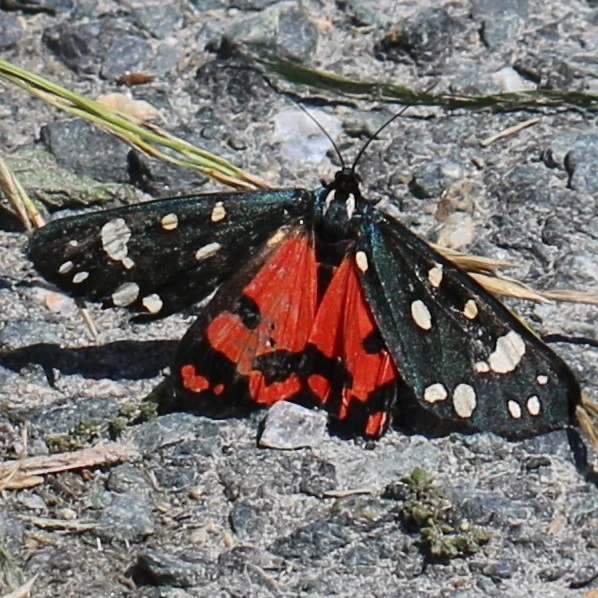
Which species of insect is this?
Callimorpha dominula
